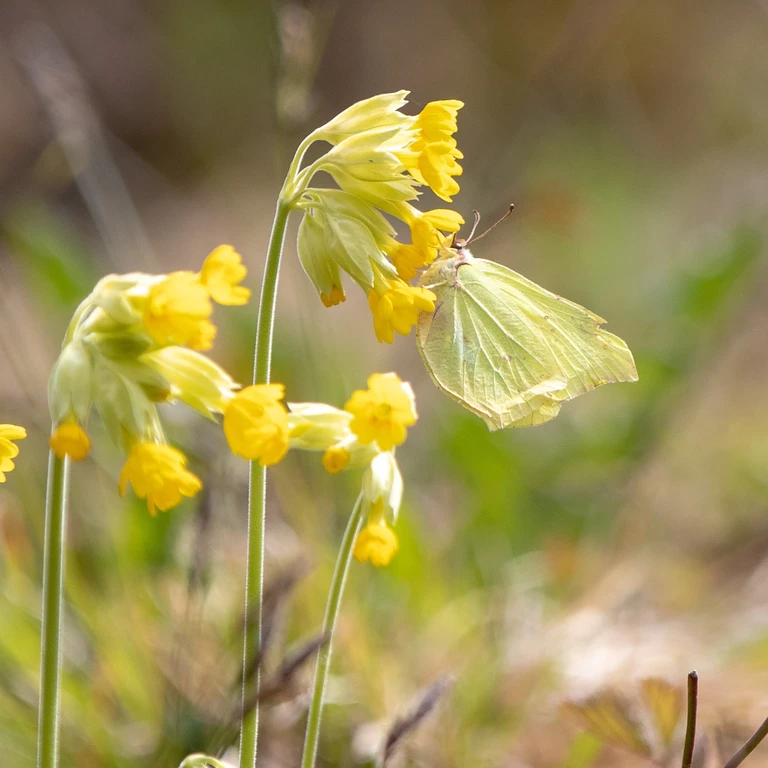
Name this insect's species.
Gonepteryx rhamni
